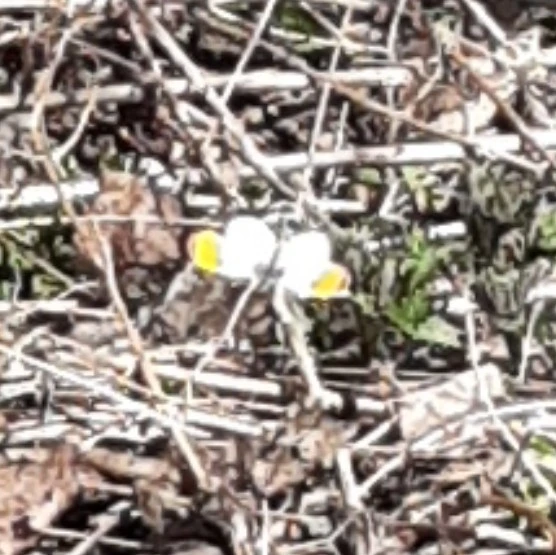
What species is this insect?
Anthocharis cardamines
